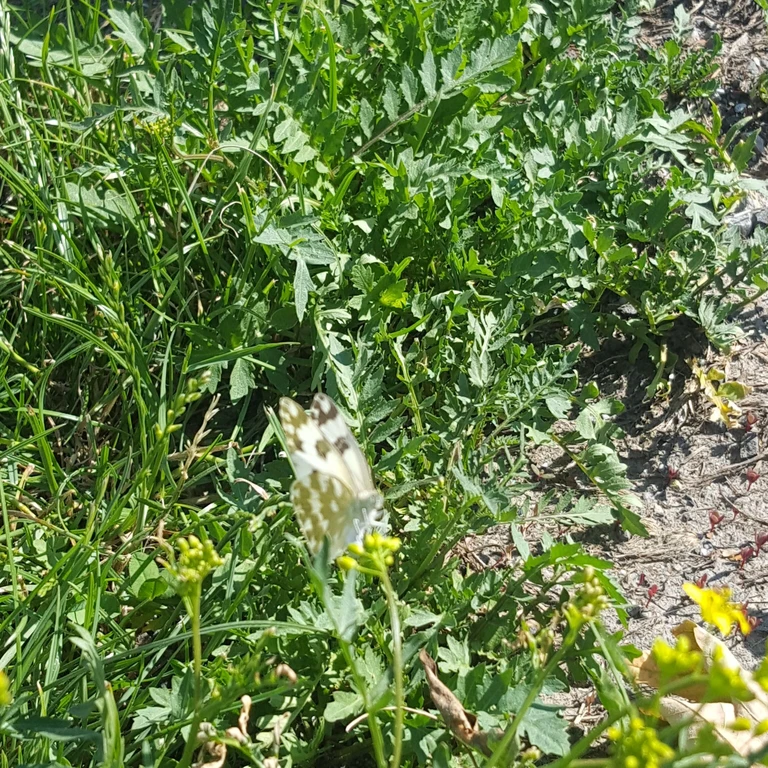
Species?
Pontia edusa
